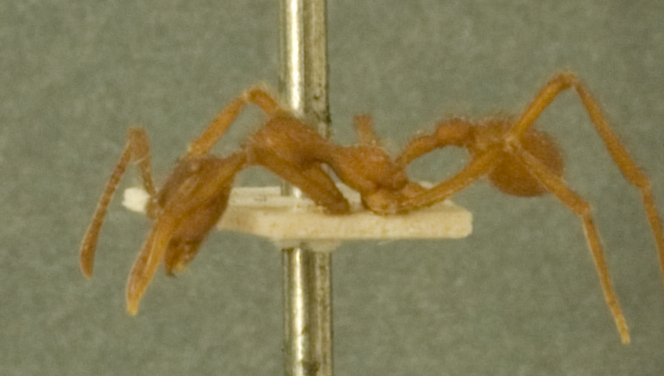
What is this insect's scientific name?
Apterostigma urichii
